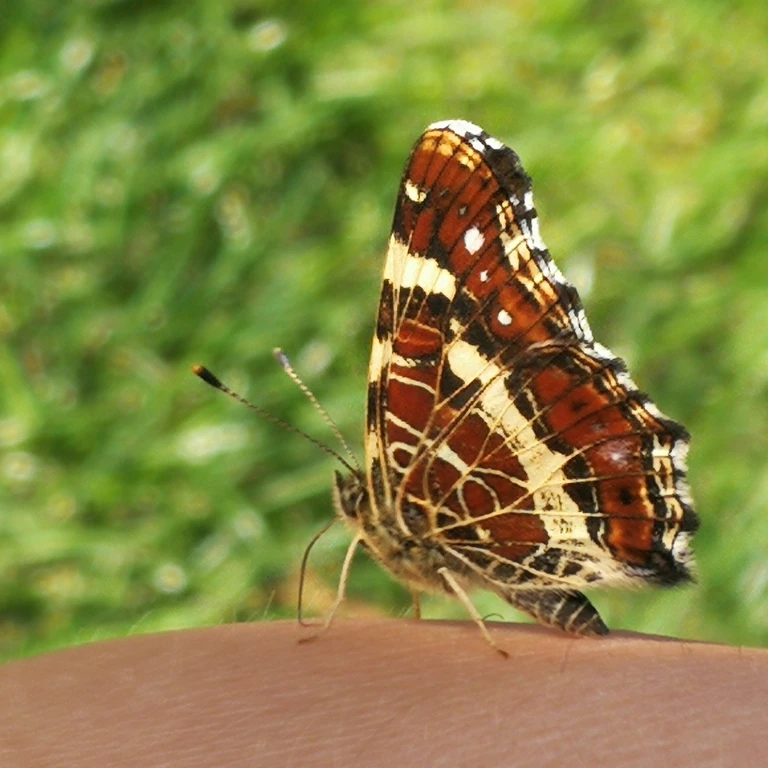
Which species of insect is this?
Araschnia levana
